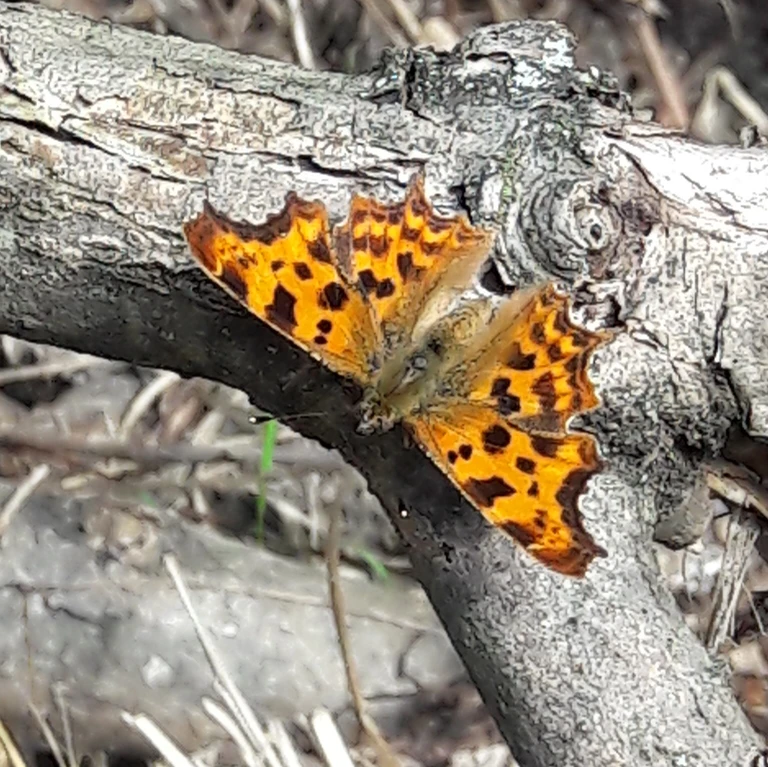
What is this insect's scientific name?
Polygonia c-album
